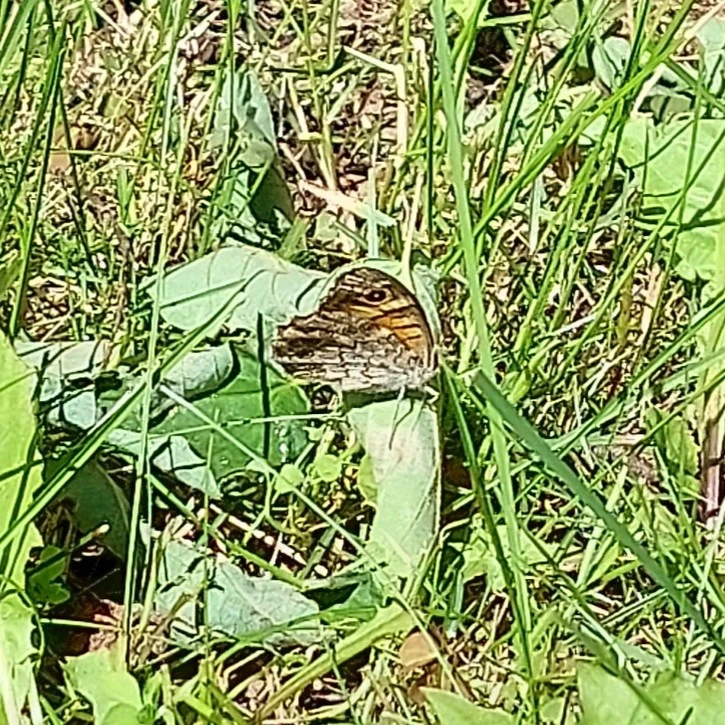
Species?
Lasiommata megera (also Pararge megera)
